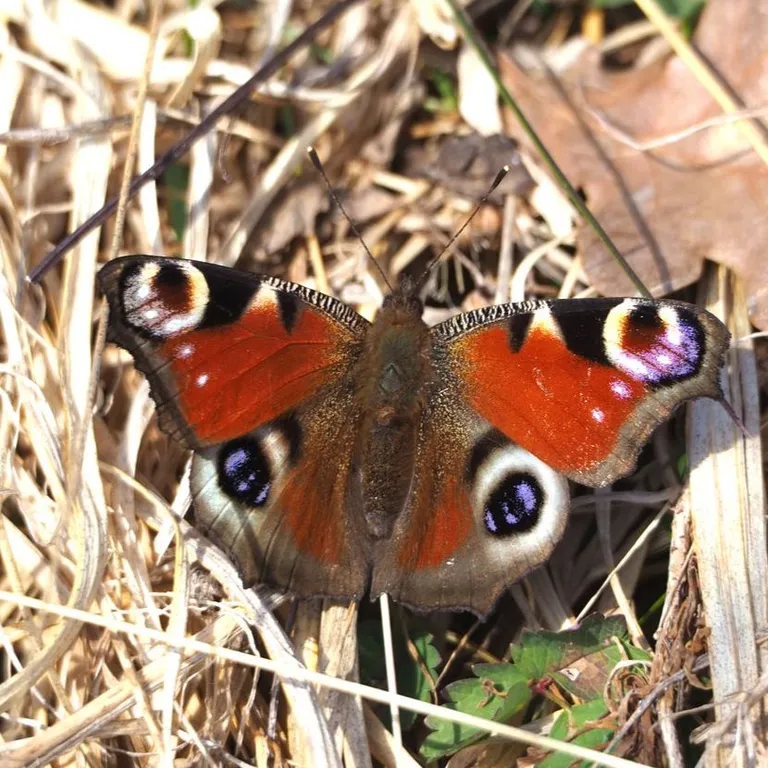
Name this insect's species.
Aglais io
